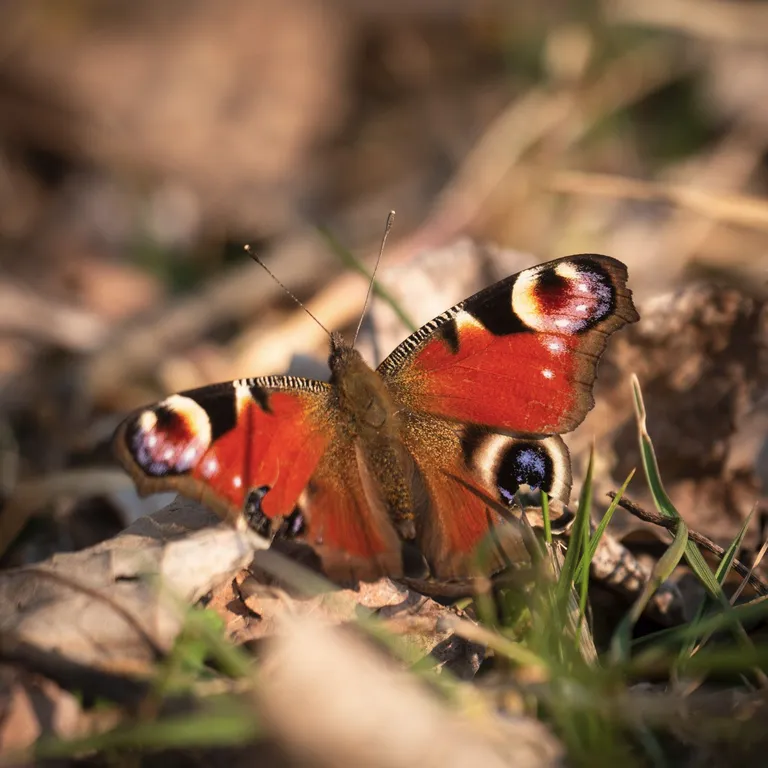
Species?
Aglais io
